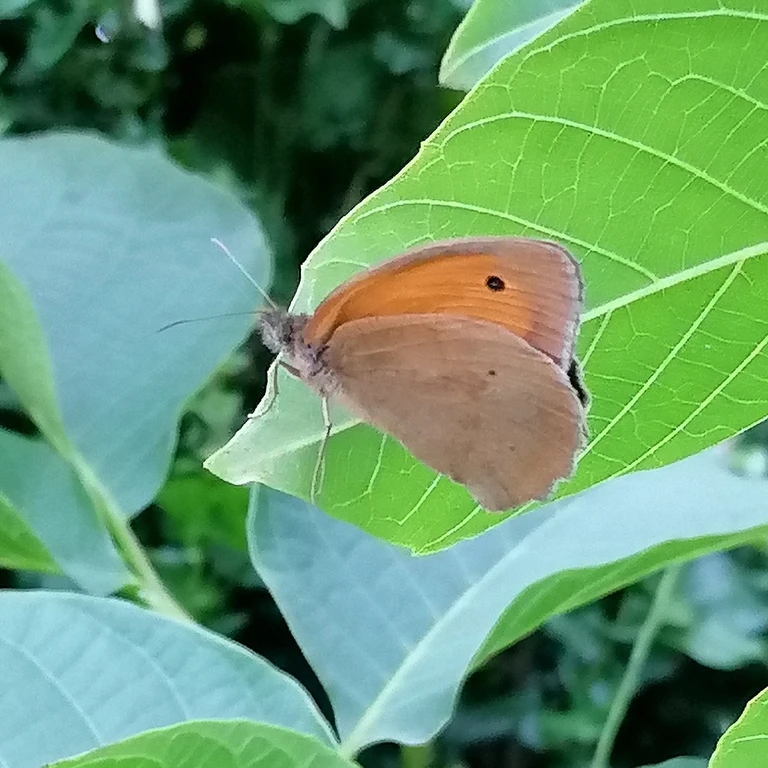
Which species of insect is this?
Maniola jurtina
